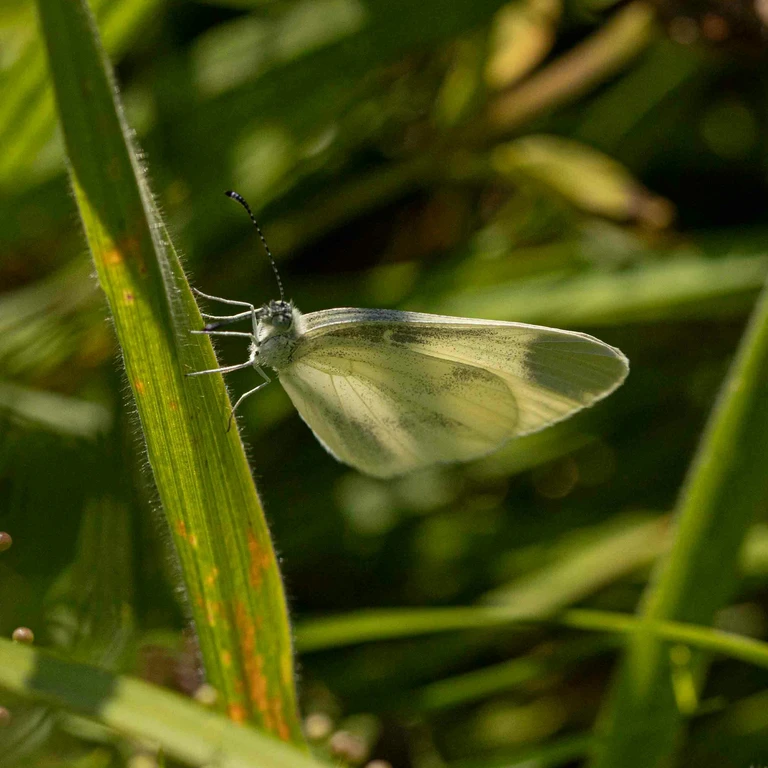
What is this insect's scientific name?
Leptidea sinapis/juvernica
